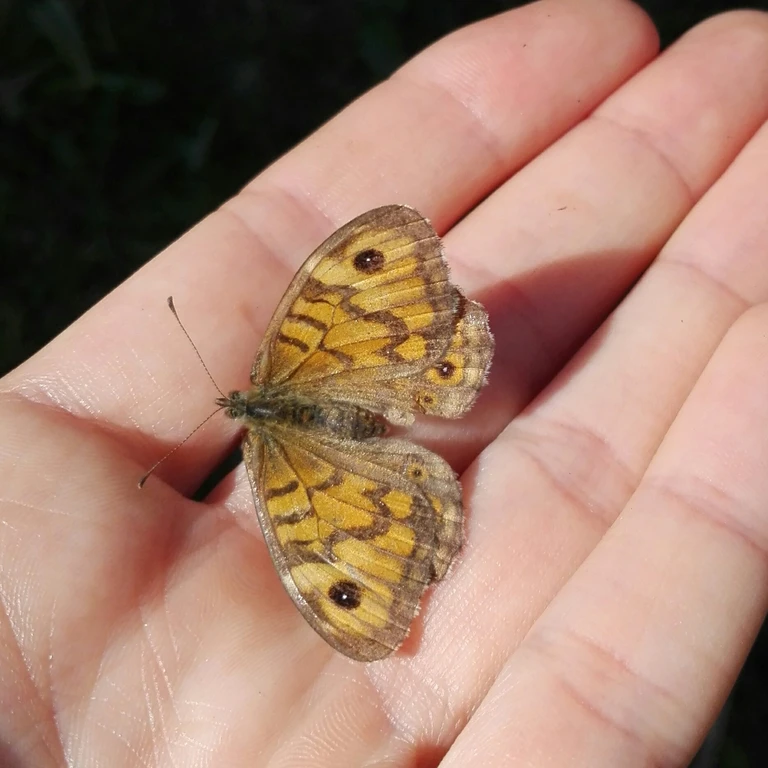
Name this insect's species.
Lasiommata megera (also Pararge megera)
